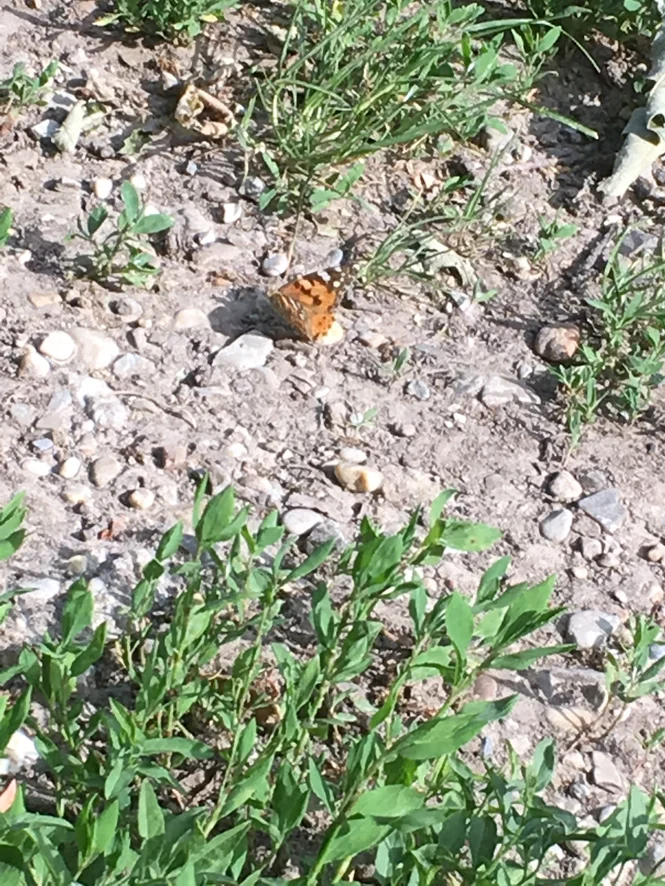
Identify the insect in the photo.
Vanessa cardui
